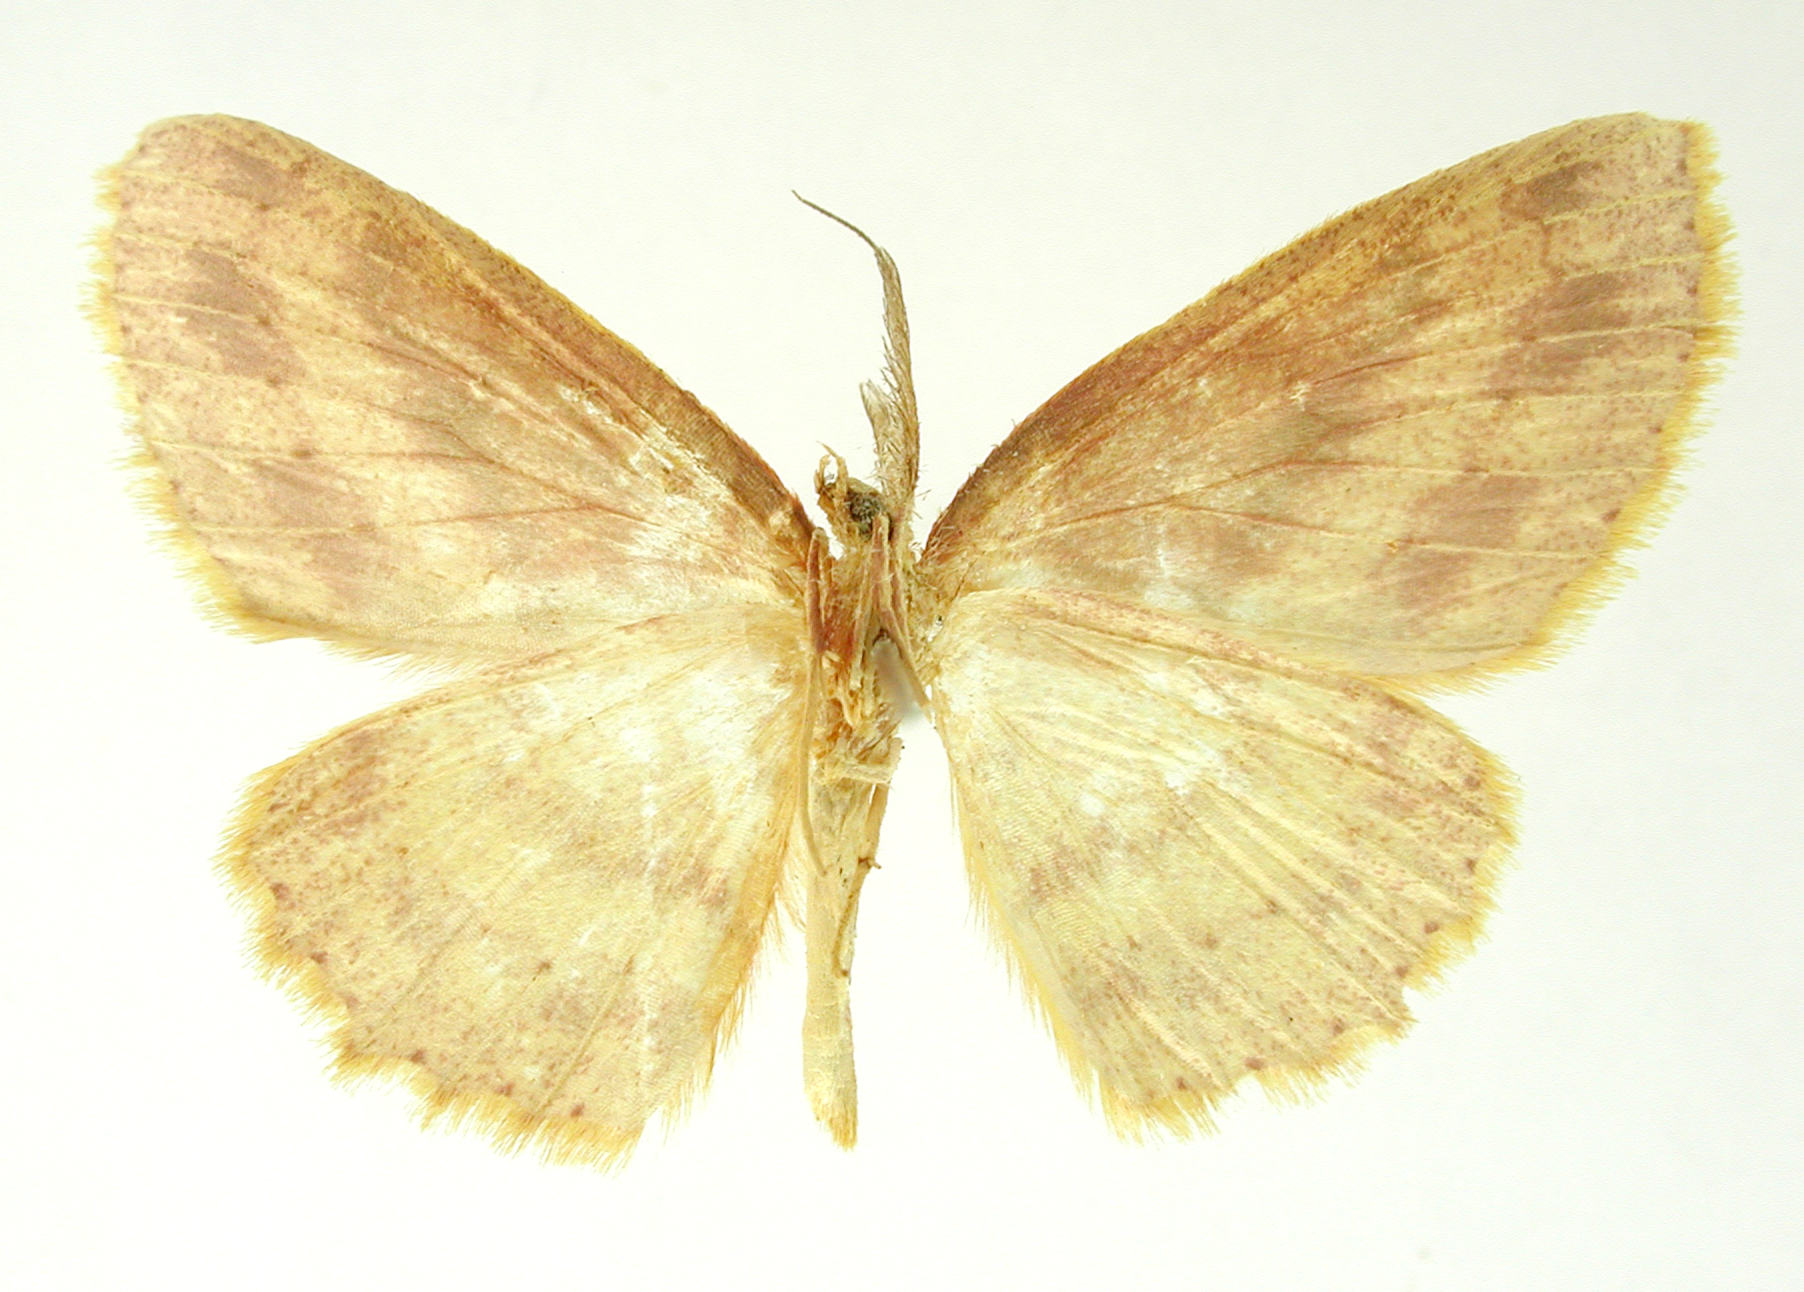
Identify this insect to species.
Anisodes fasciata
